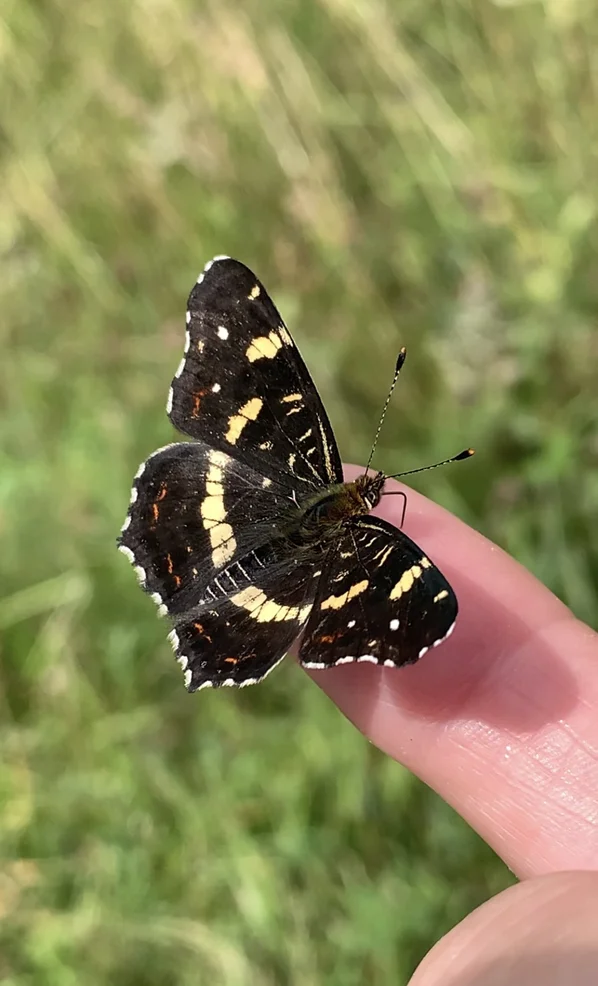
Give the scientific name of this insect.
Araschnia levana
